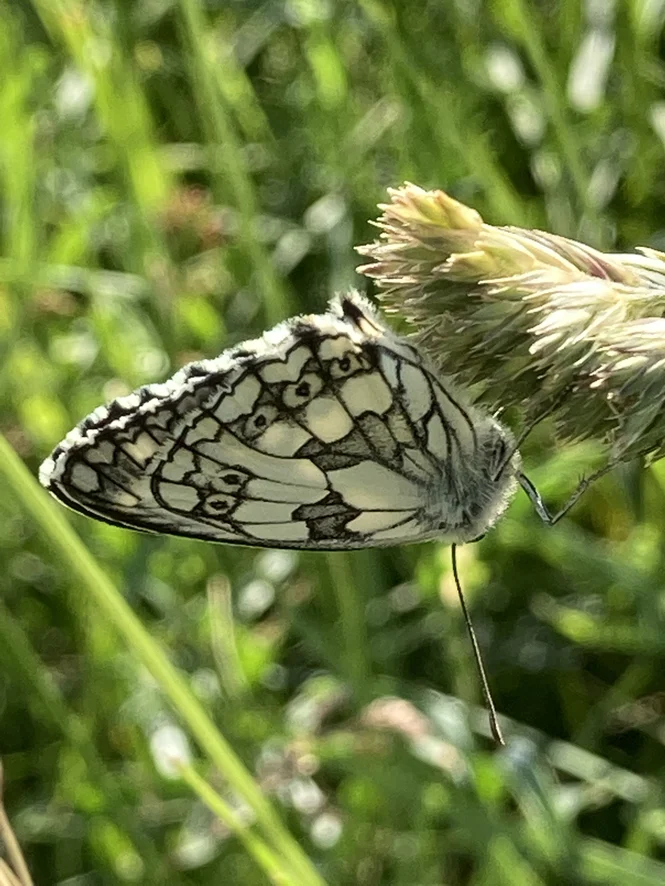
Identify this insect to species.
Melanargia galathea
